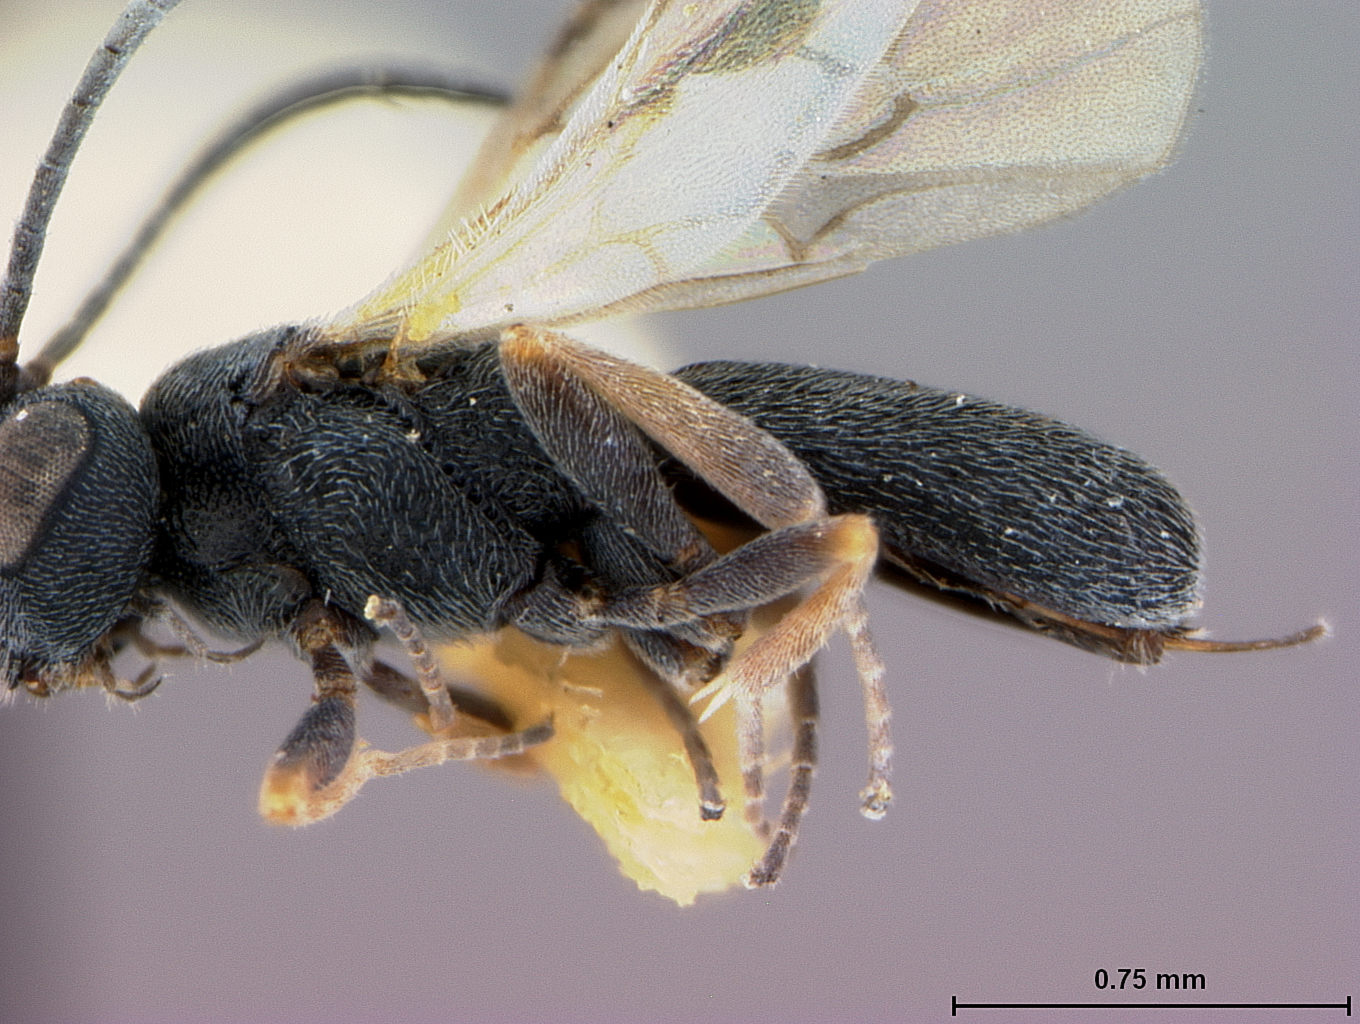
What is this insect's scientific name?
Chelonus walkleyae
